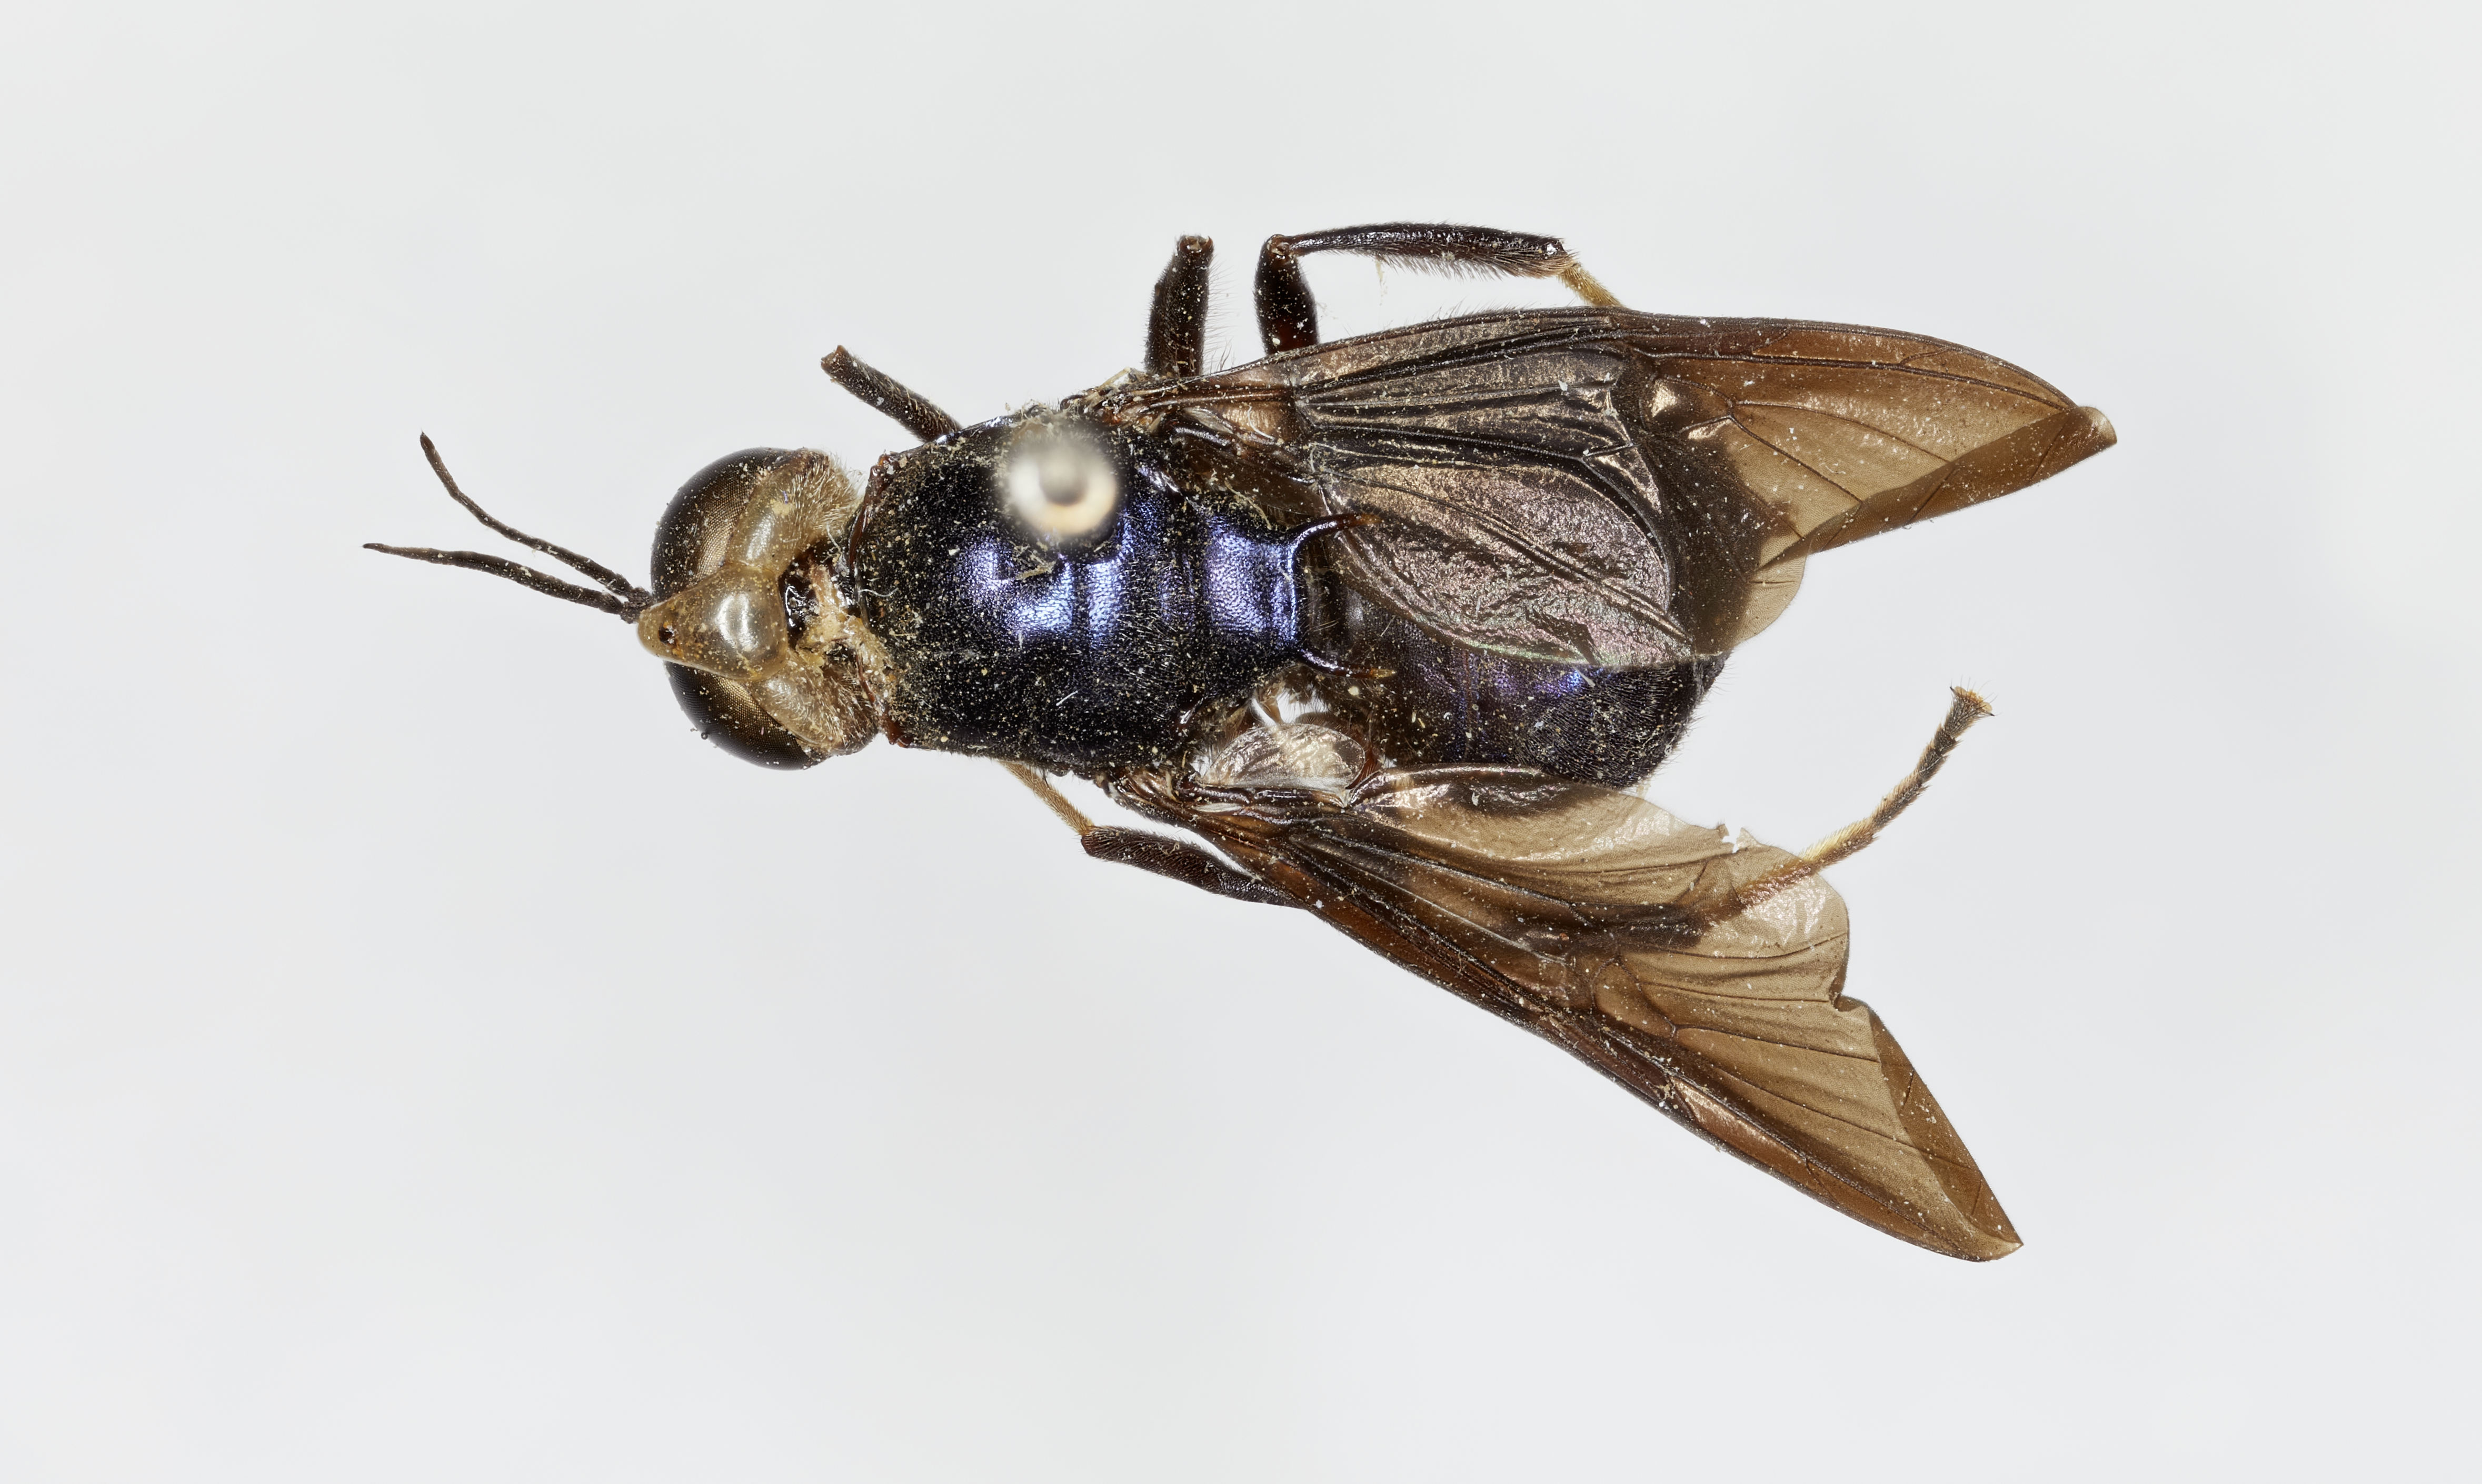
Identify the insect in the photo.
Cyphomyia altifrons
